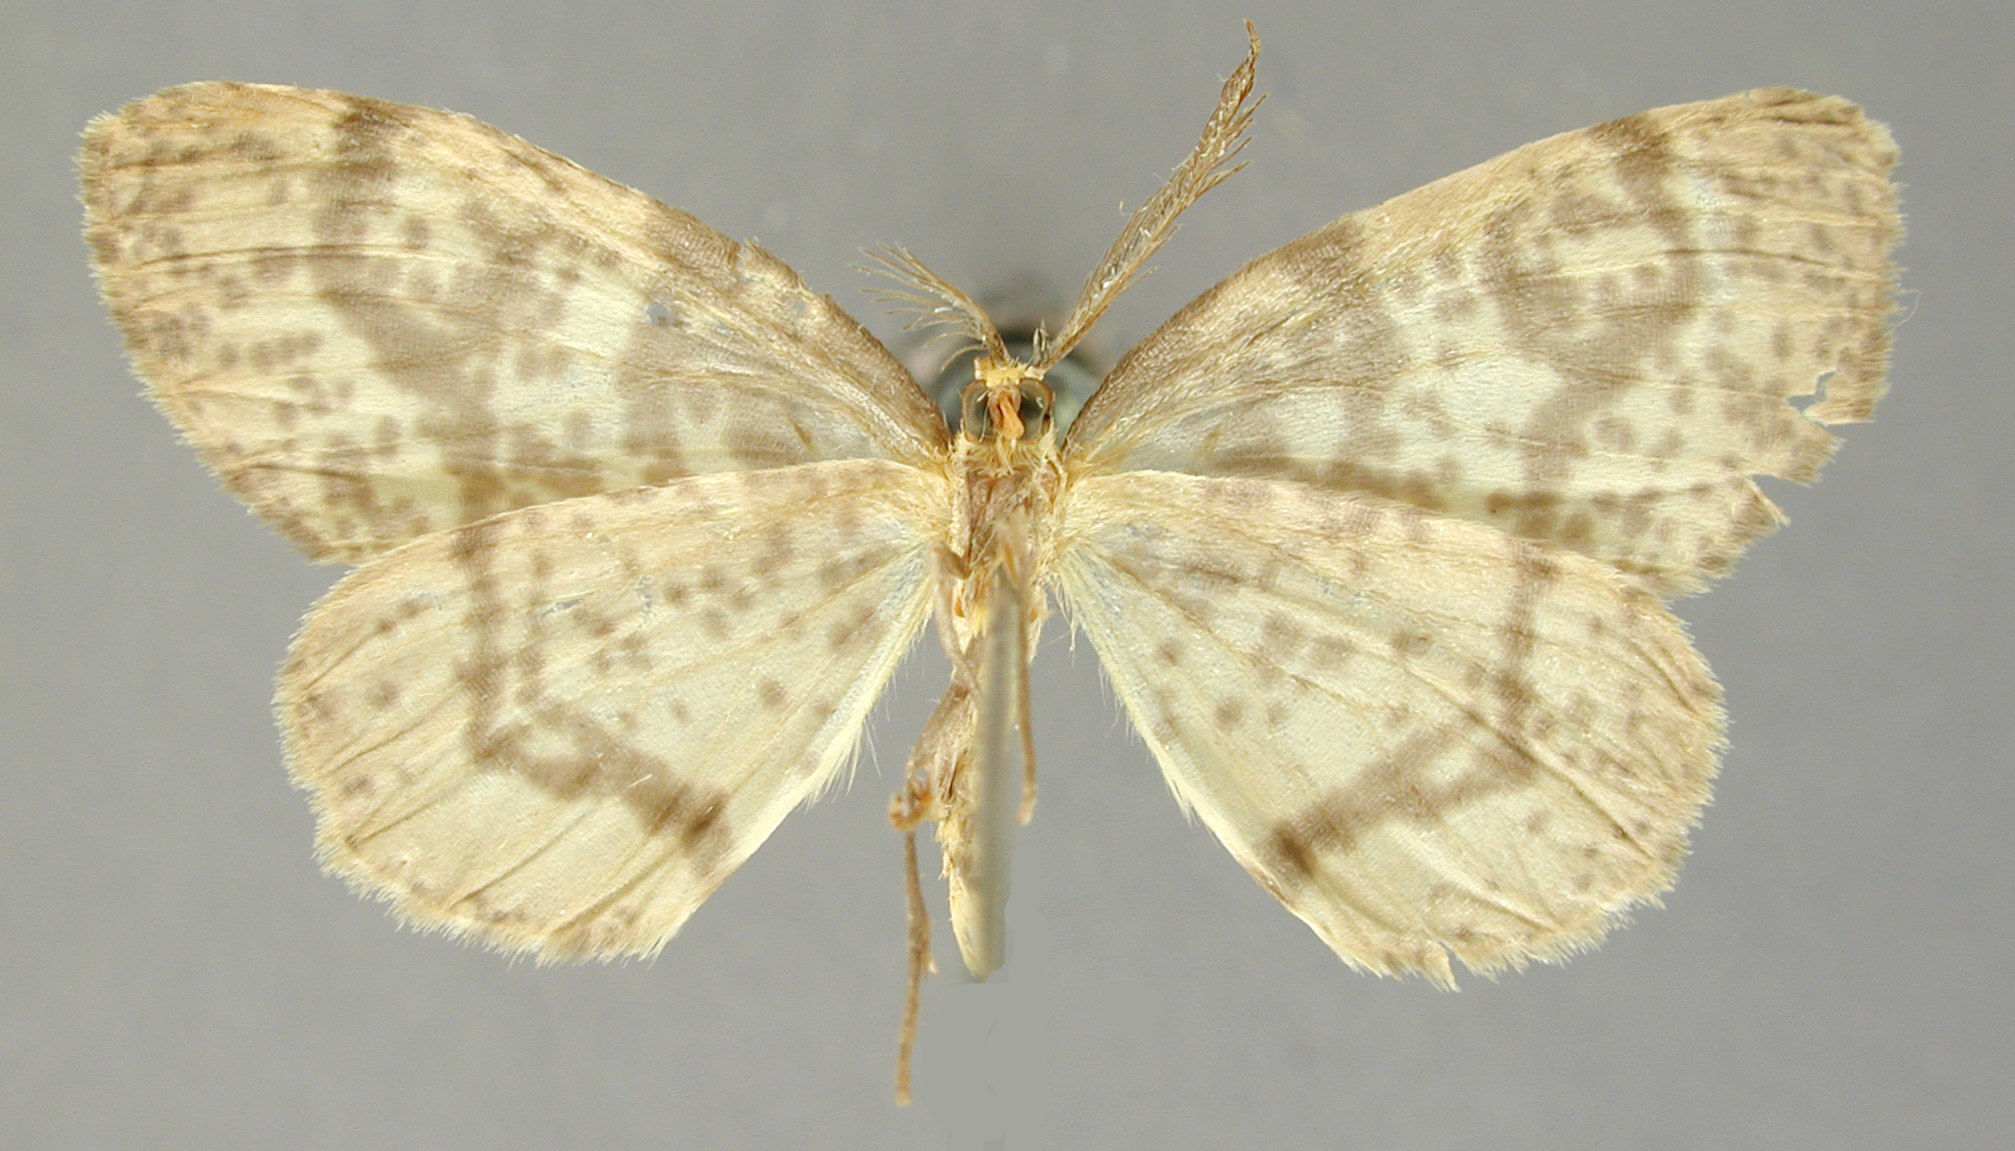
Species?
Ellopia irrorata
